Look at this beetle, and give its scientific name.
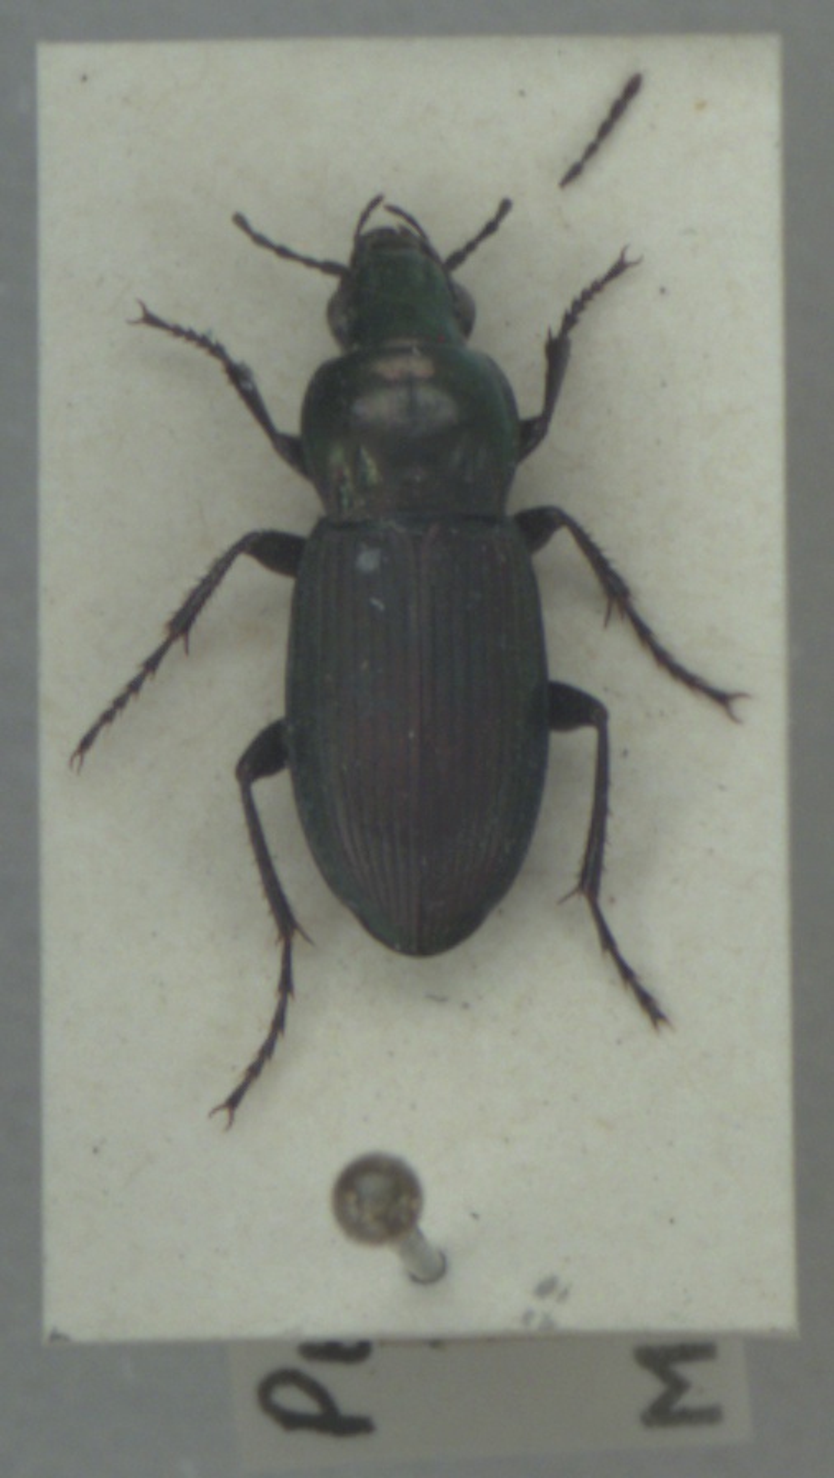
Poecilus lepidus
